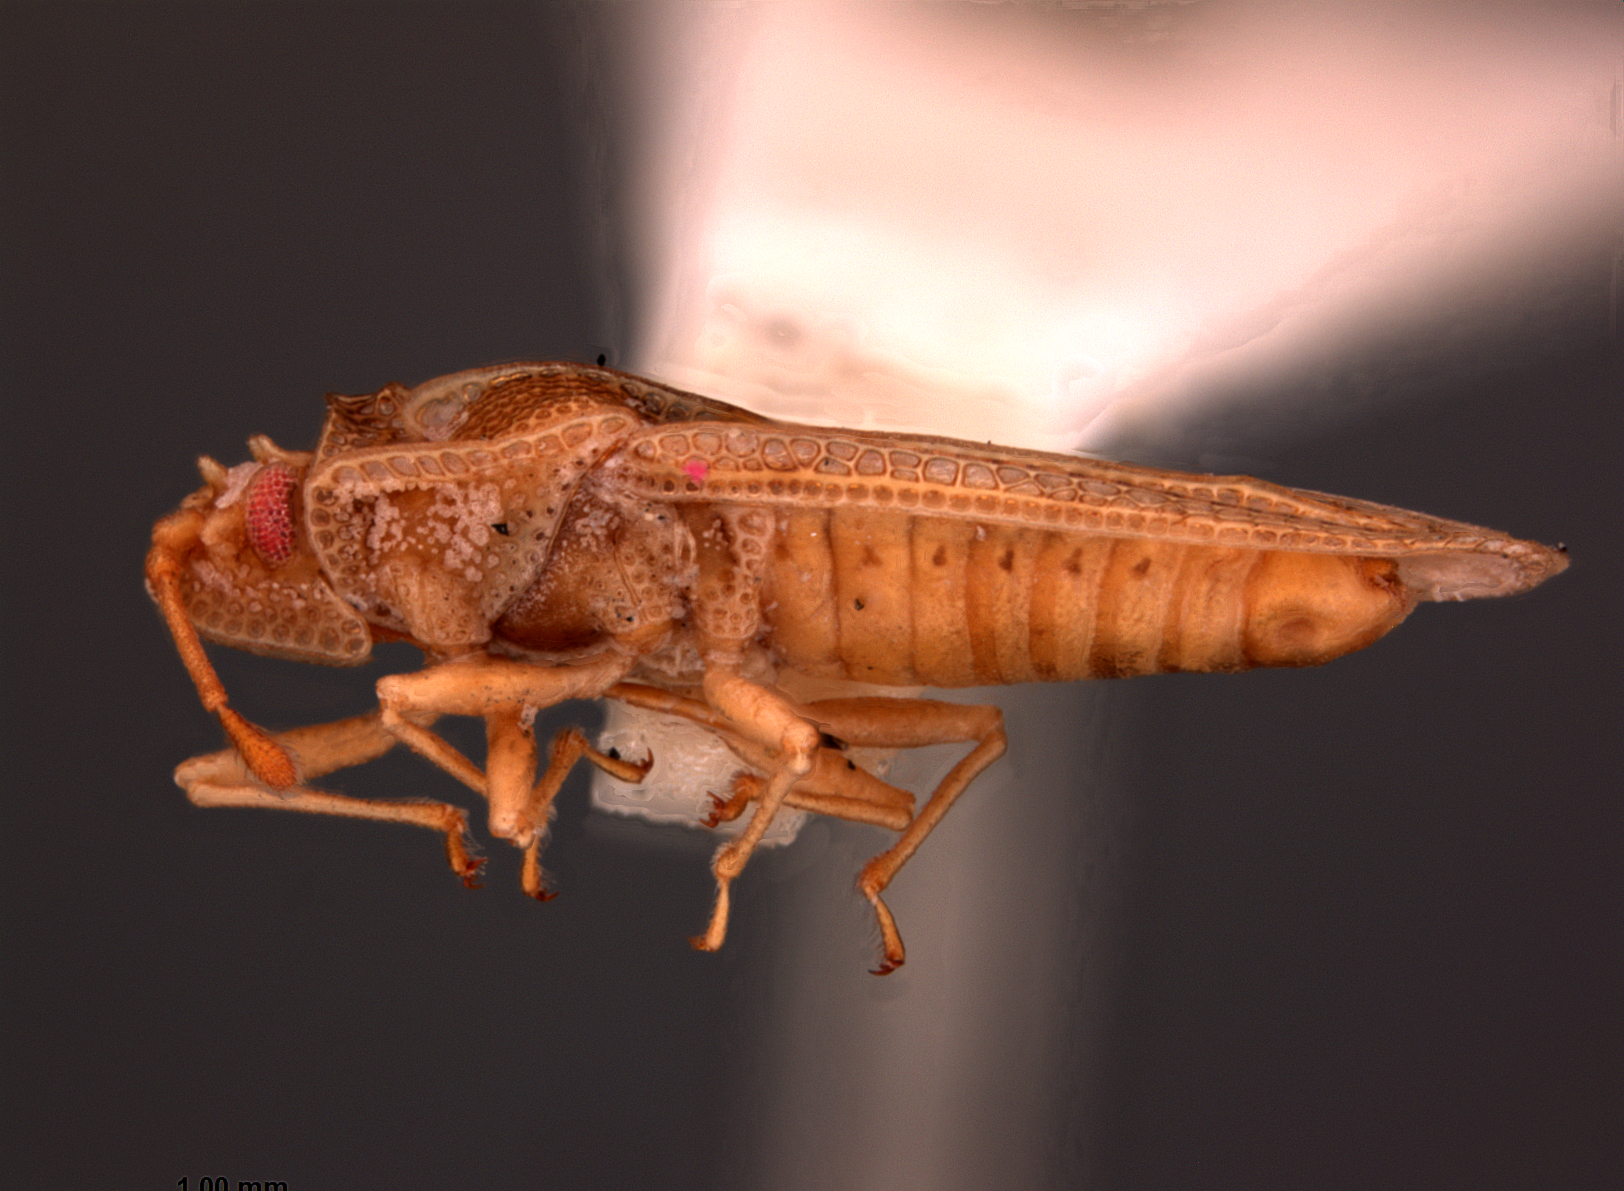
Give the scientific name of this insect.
Euaulana austrina
